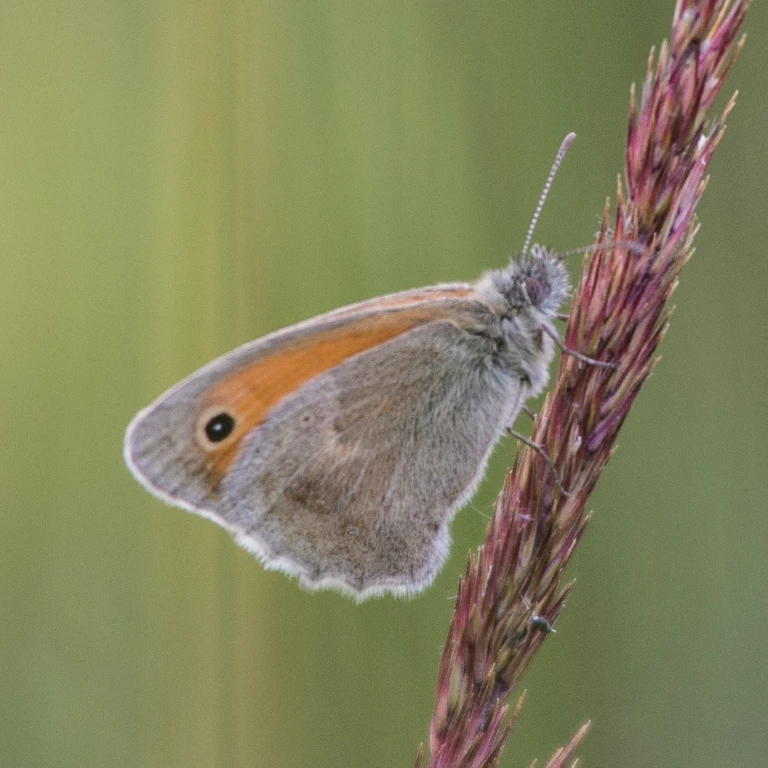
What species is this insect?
Coenonympha pamphilus
